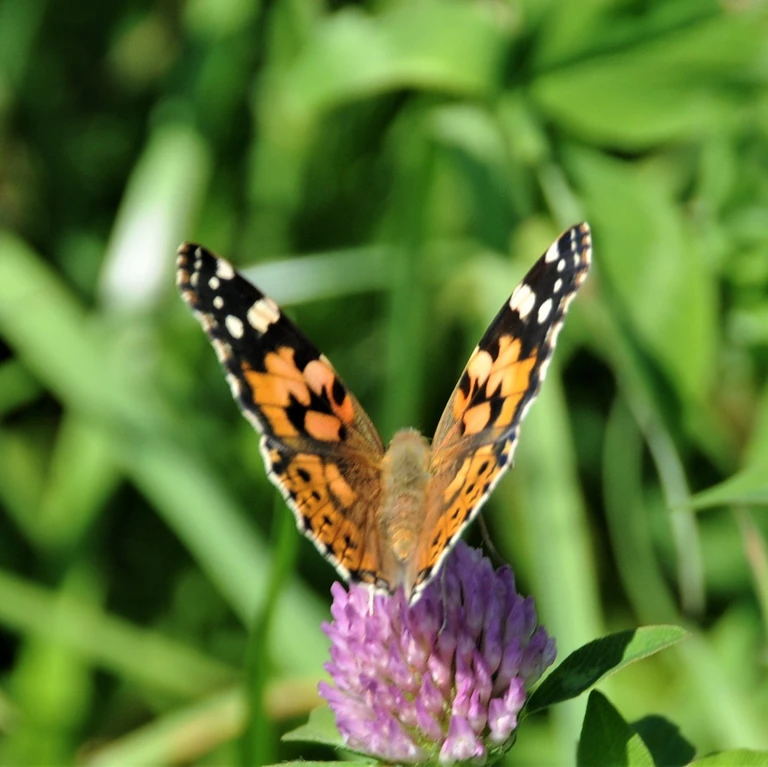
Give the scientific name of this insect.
Vanessa cardui
